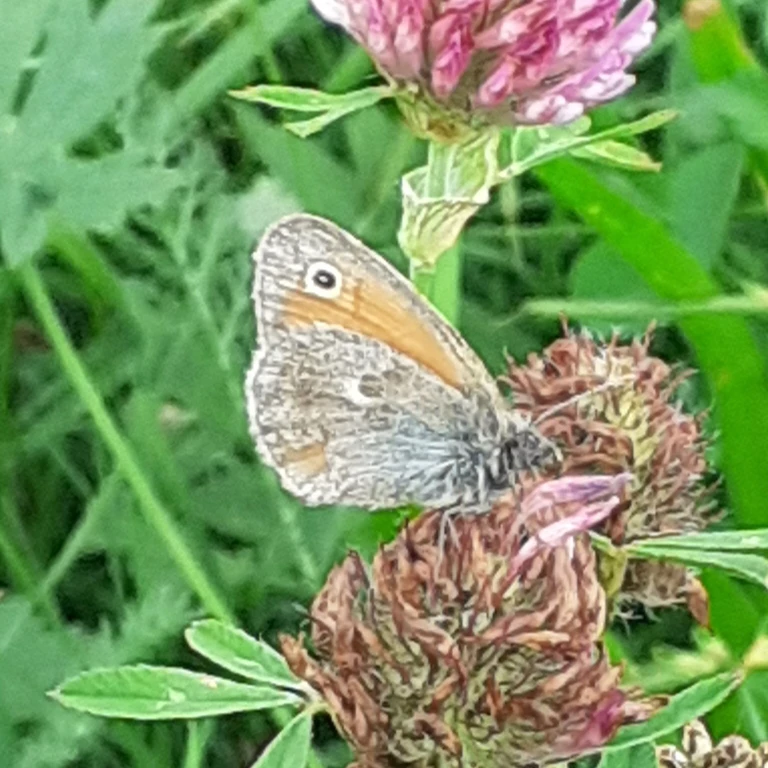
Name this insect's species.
Coenonympha pamphilus
